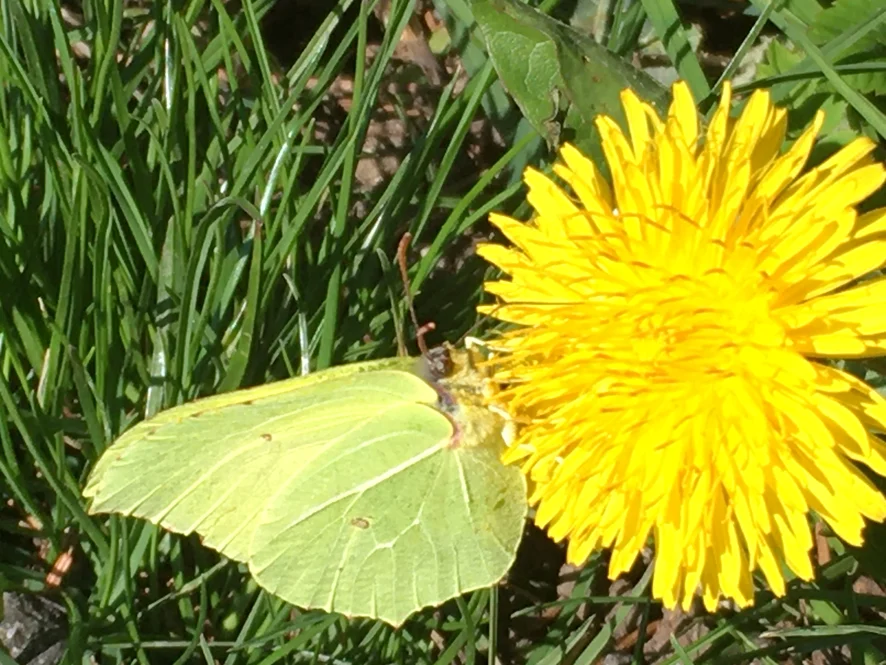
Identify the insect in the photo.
Gonepteryx rhamni
